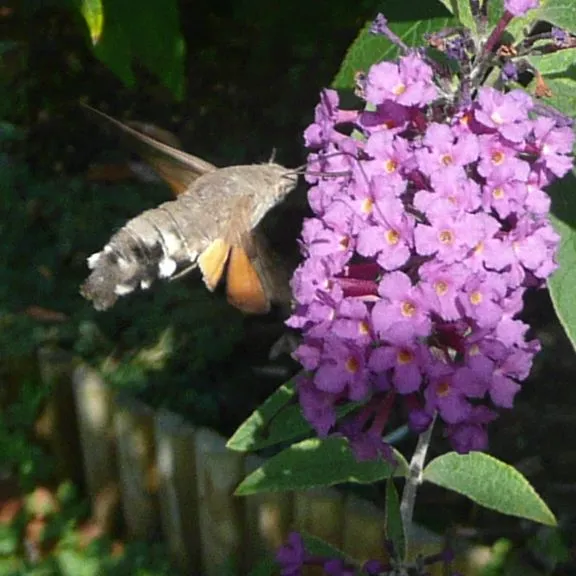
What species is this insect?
Macroglossum stellatarum
